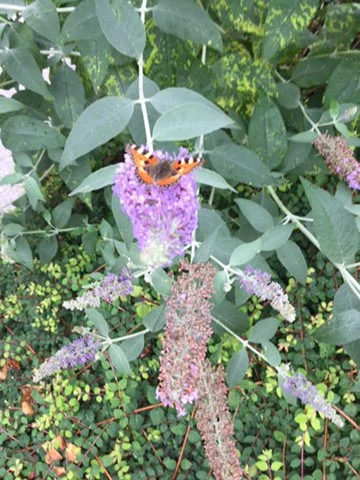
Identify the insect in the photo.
Aglais urticae
